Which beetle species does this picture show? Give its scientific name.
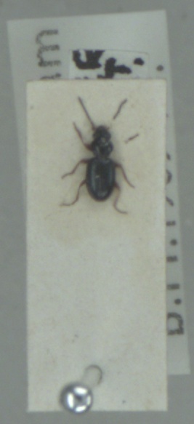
Bembidion gilvipes
